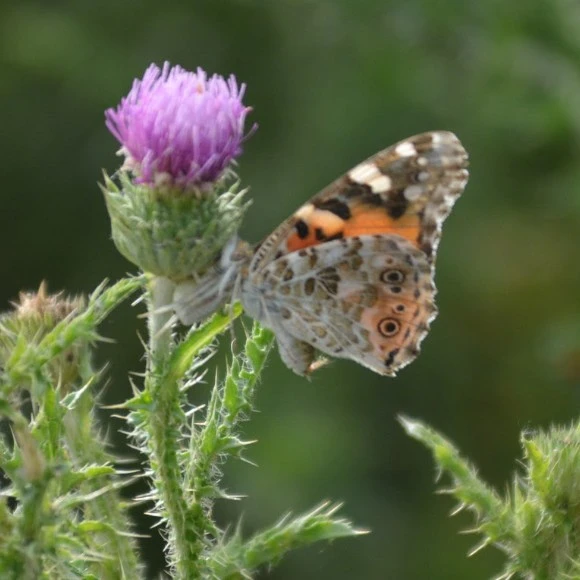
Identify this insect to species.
Vanessa cardui
